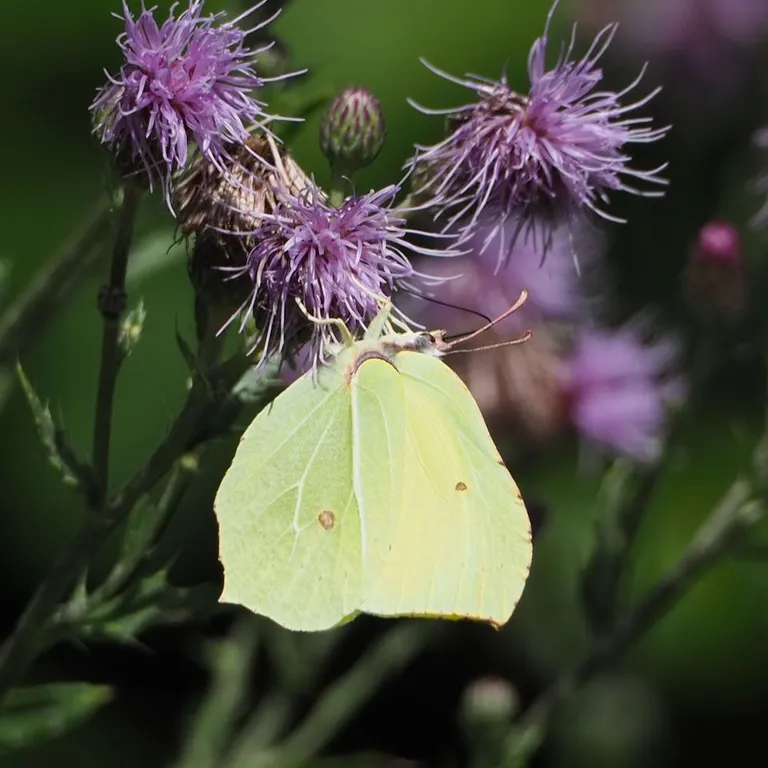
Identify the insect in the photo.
Gonepteryx rhamni
